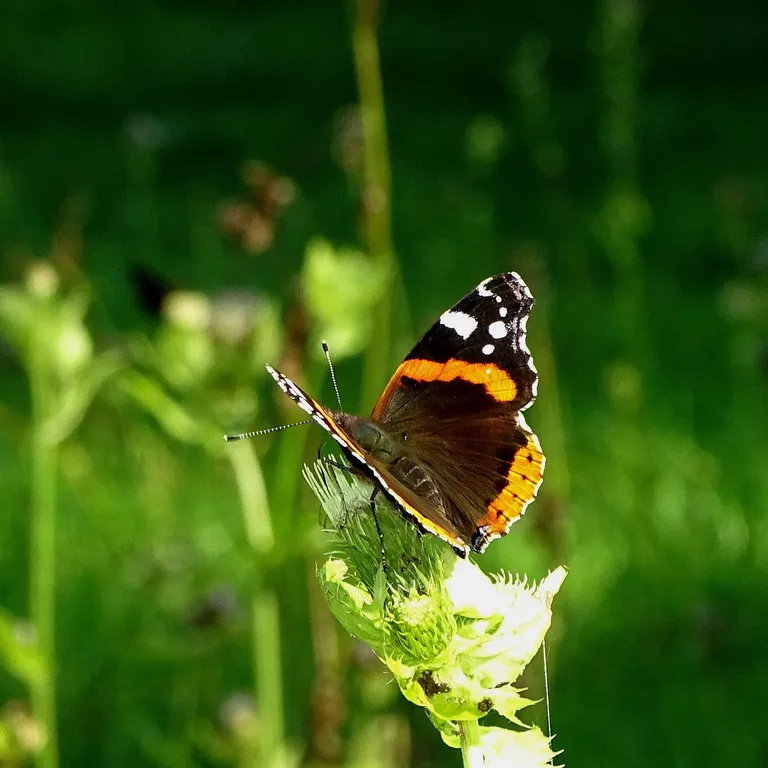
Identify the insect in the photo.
Vanessa atalanta
